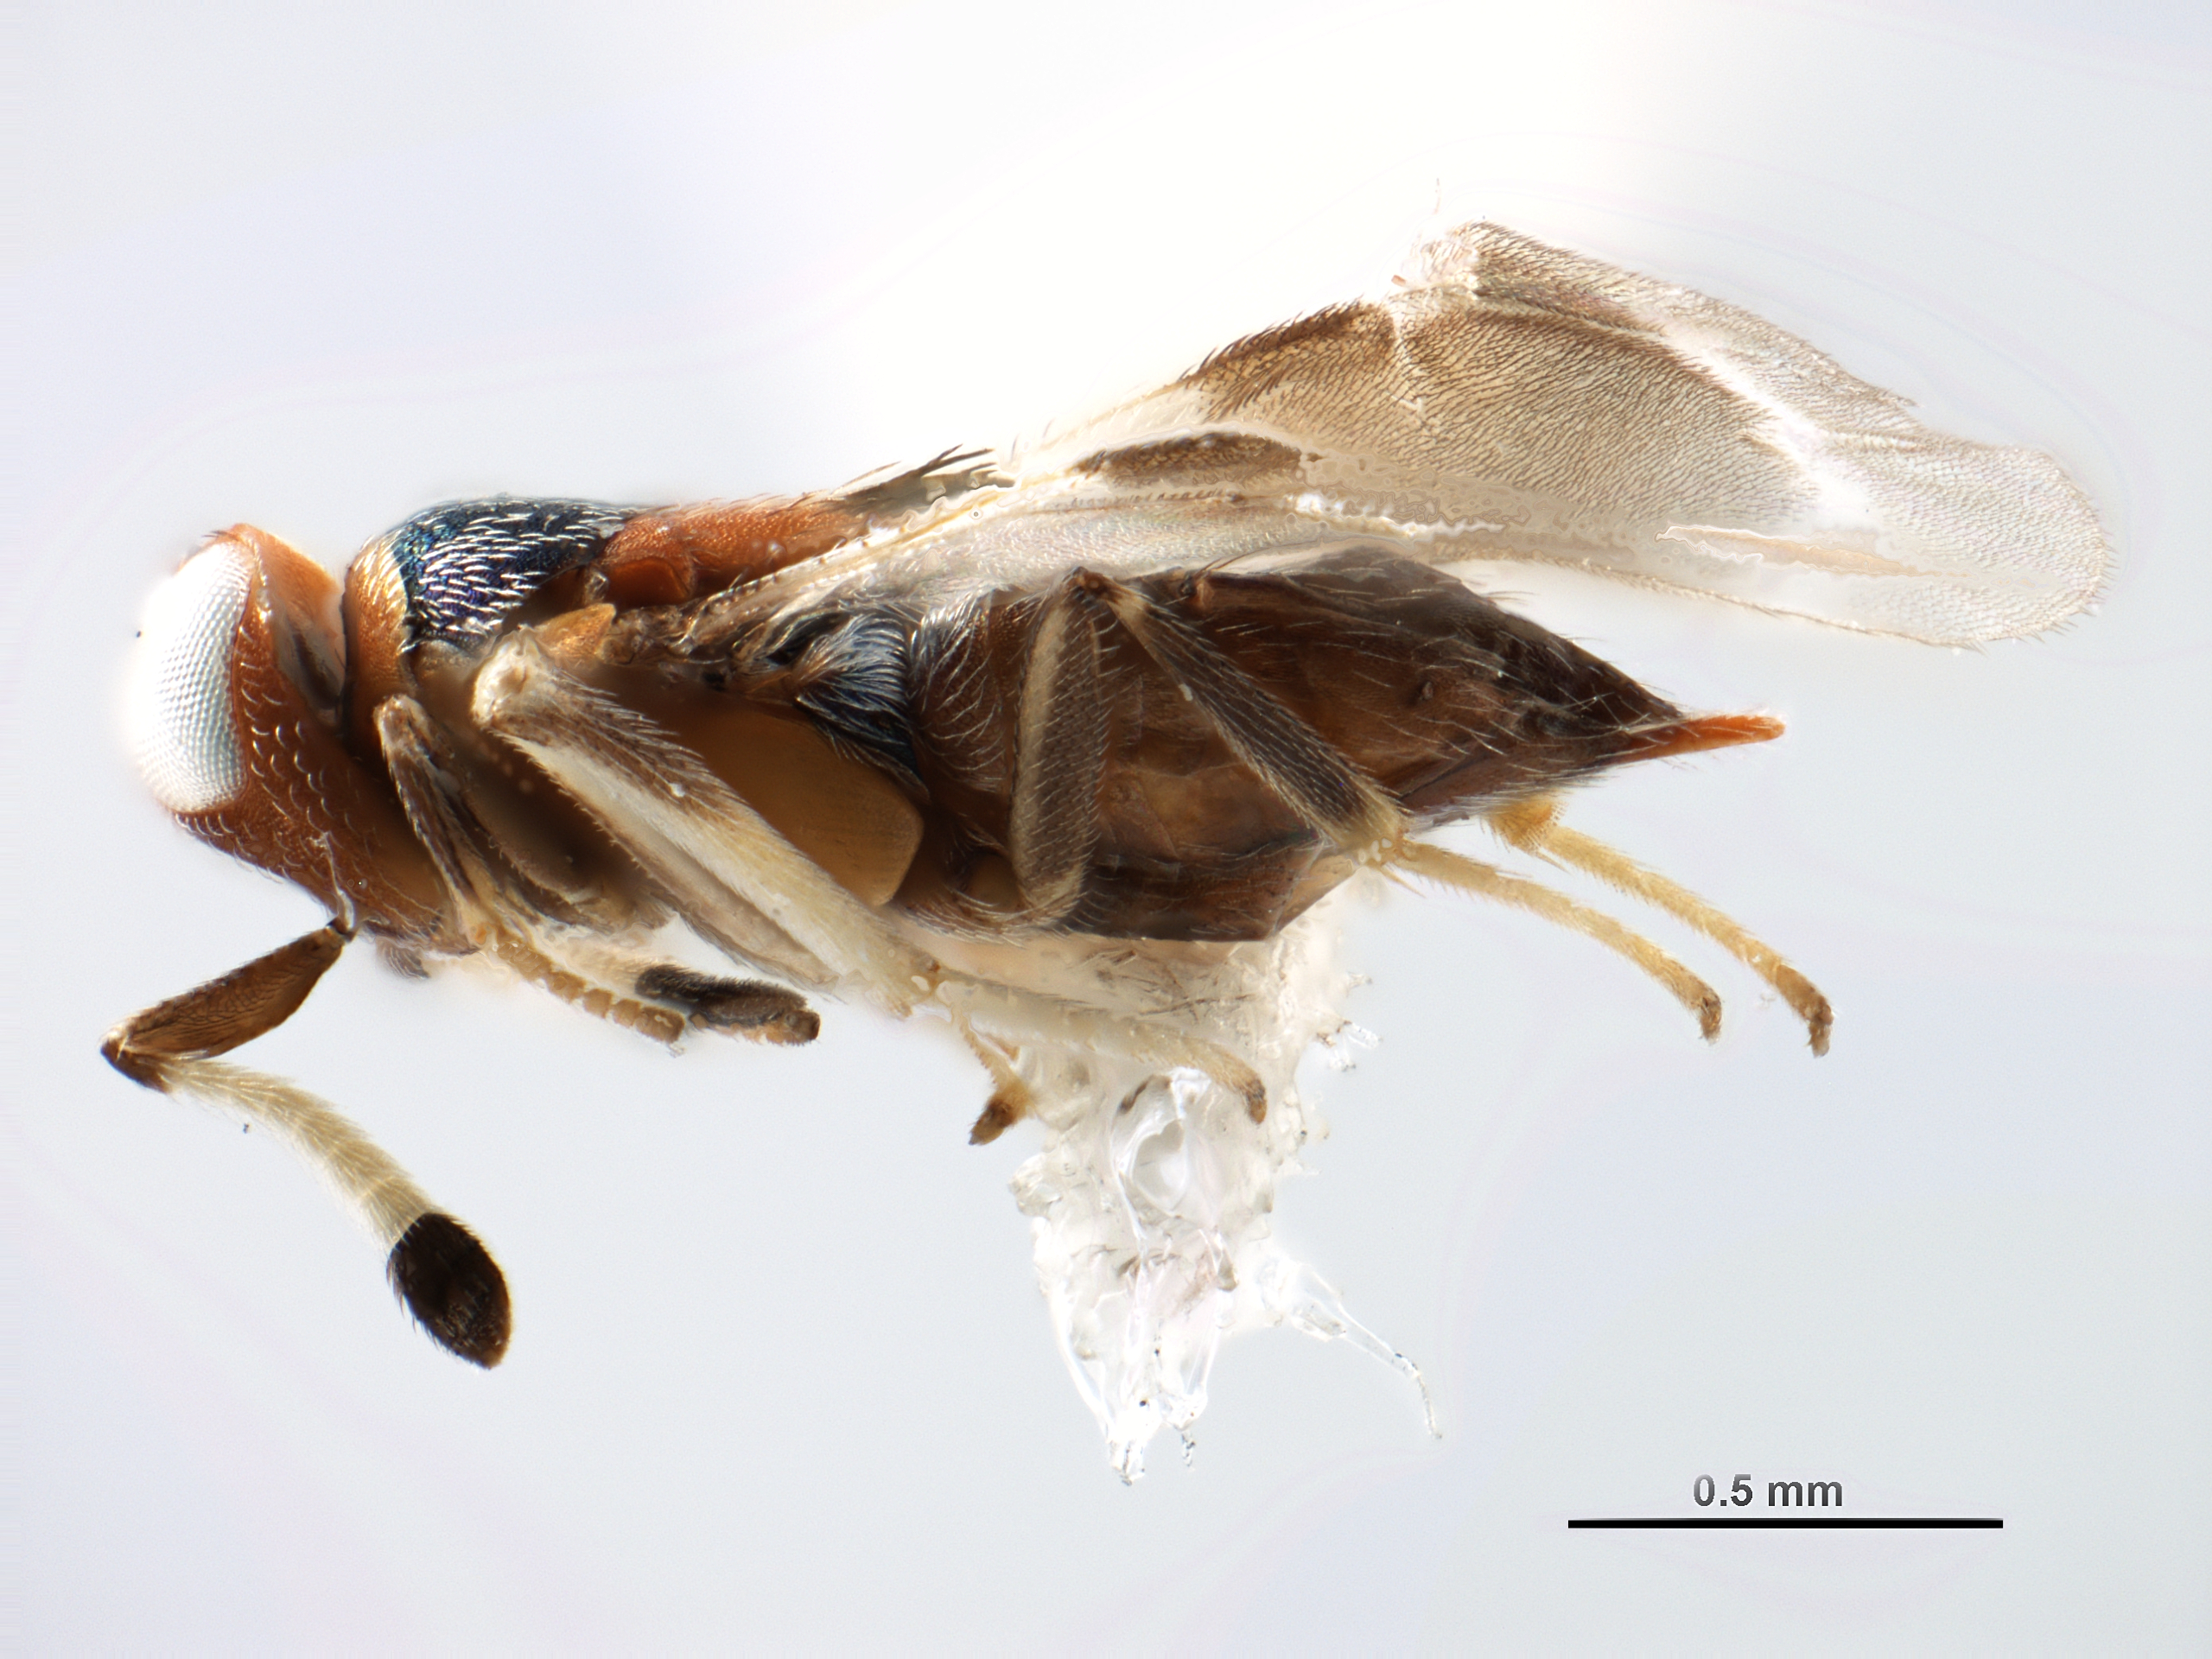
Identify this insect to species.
Holcencyrtus dennoi
